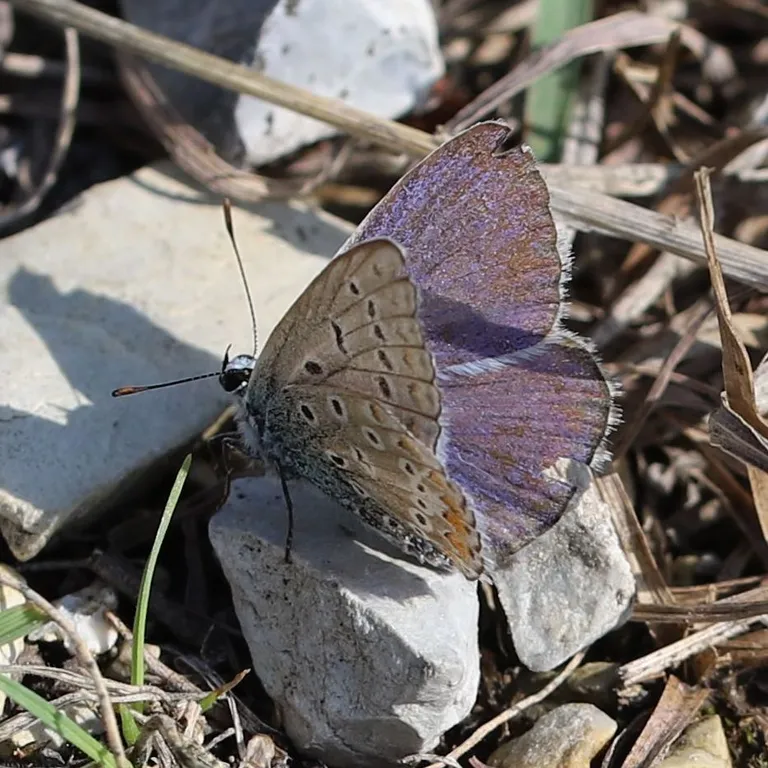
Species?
Polyommatus icarus
